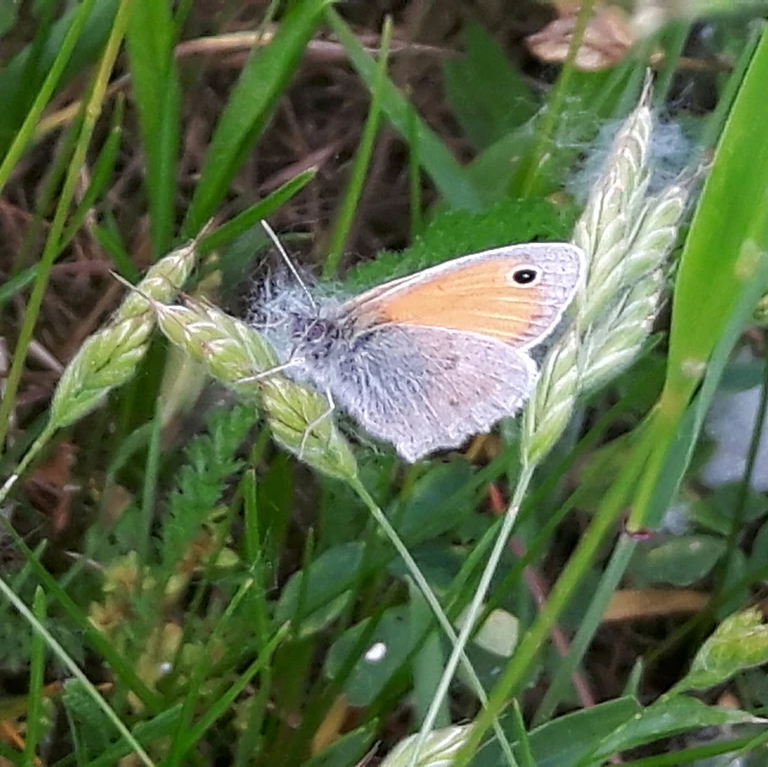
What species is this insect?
Coenonympha pamphilus
